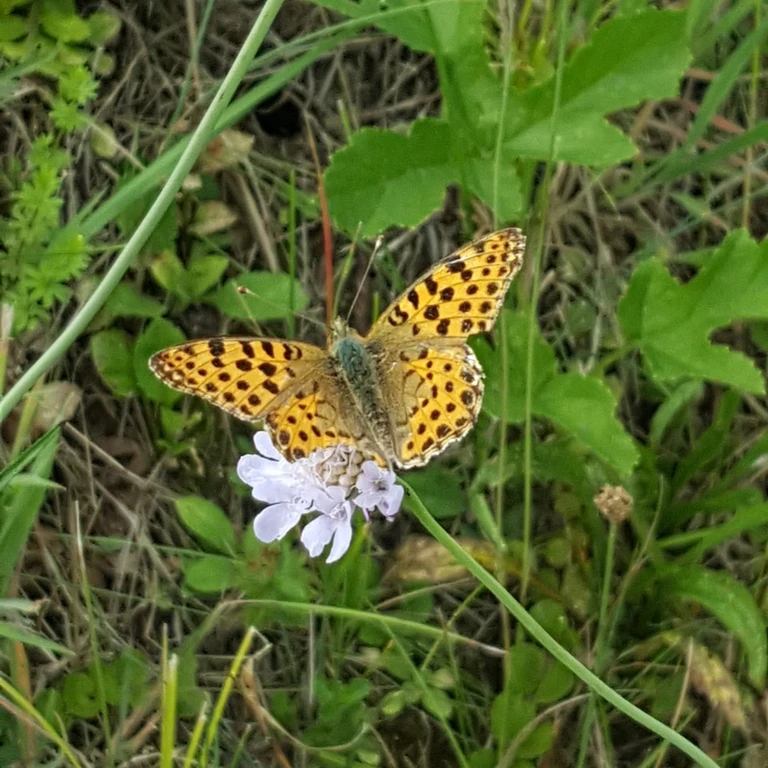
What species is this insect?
Issoria lathonia
